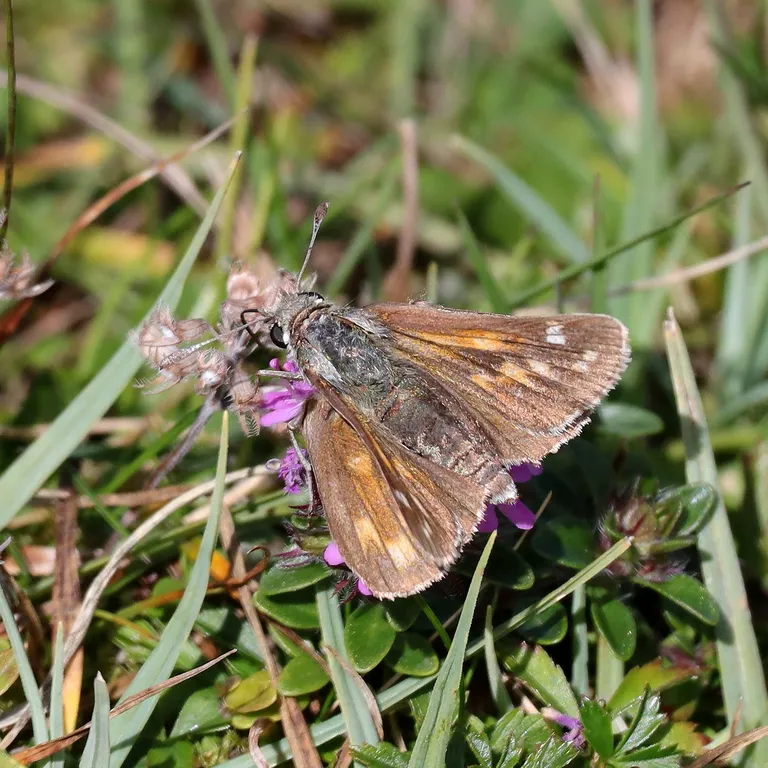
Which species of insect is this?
Hesperia comma
